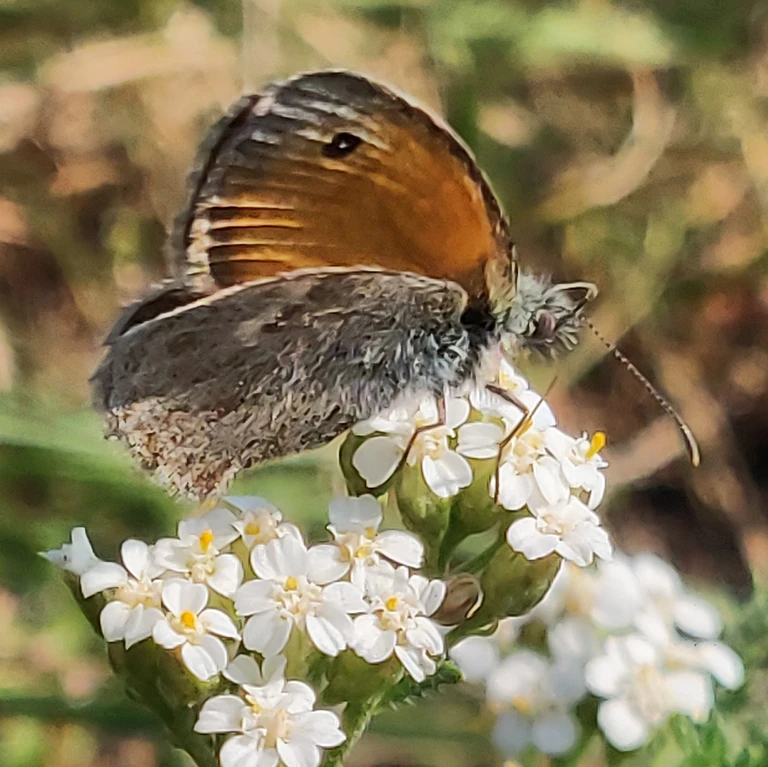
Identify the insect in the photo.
Coenonympha pamphilus
